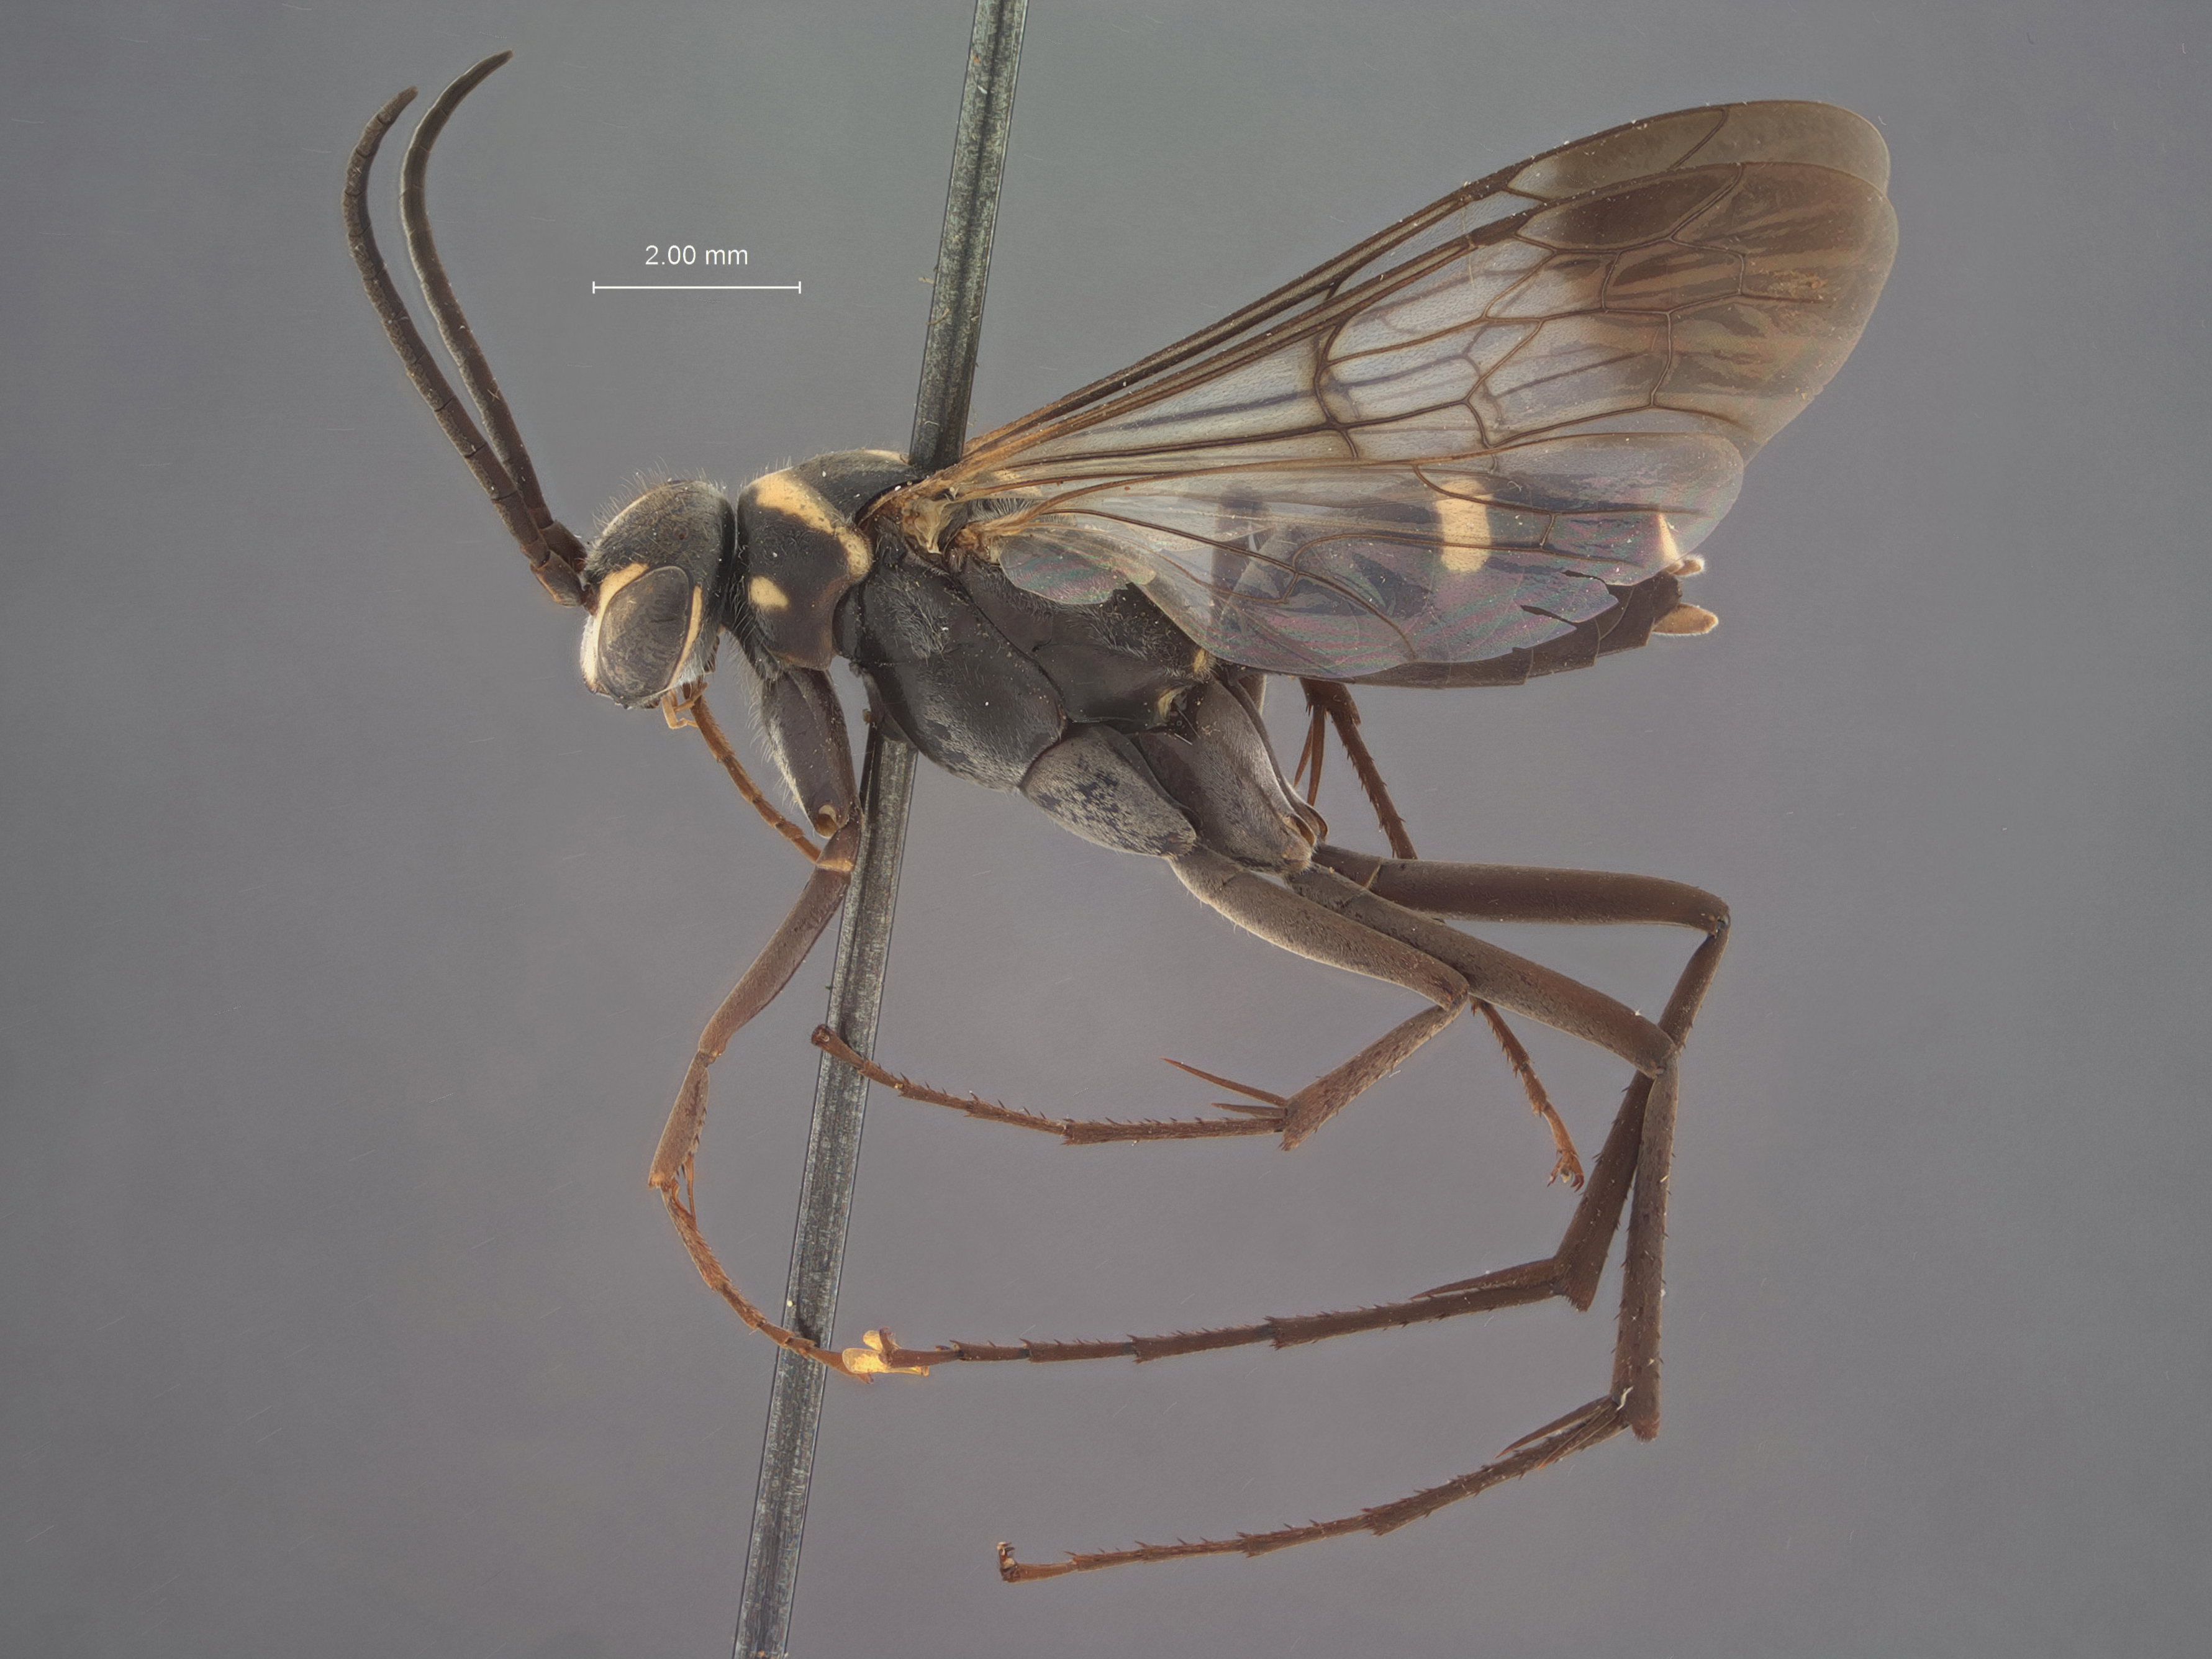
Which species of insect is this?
Notocyphus dorsalis
